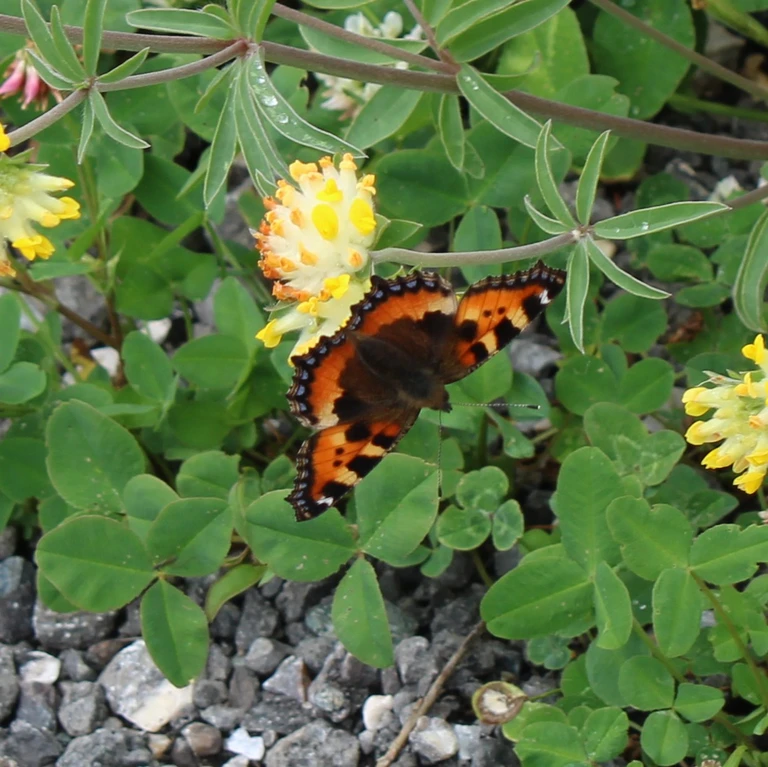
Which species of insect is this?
Aglais urticae
